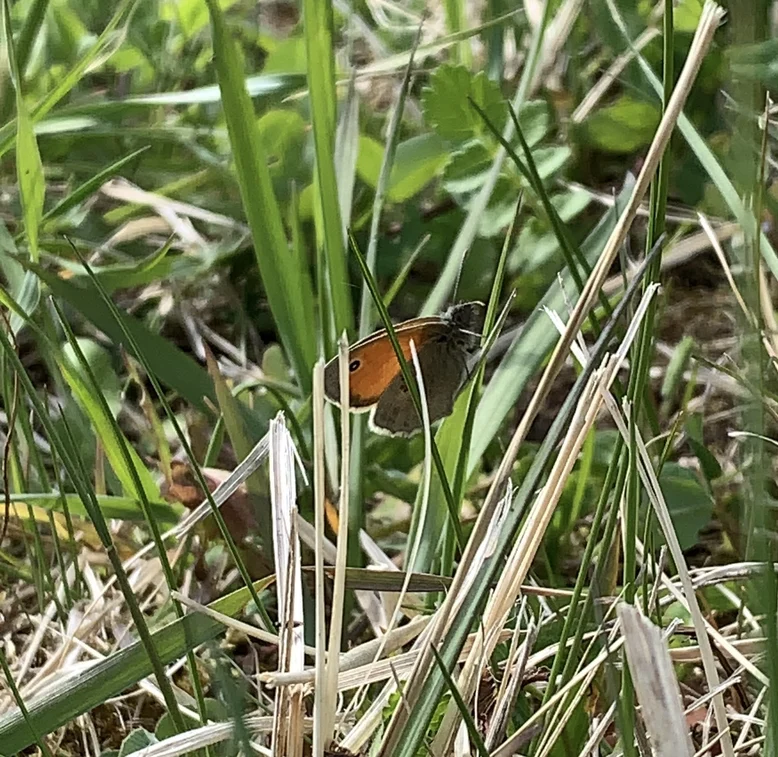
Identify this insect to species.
Coenonympha pamphilus
